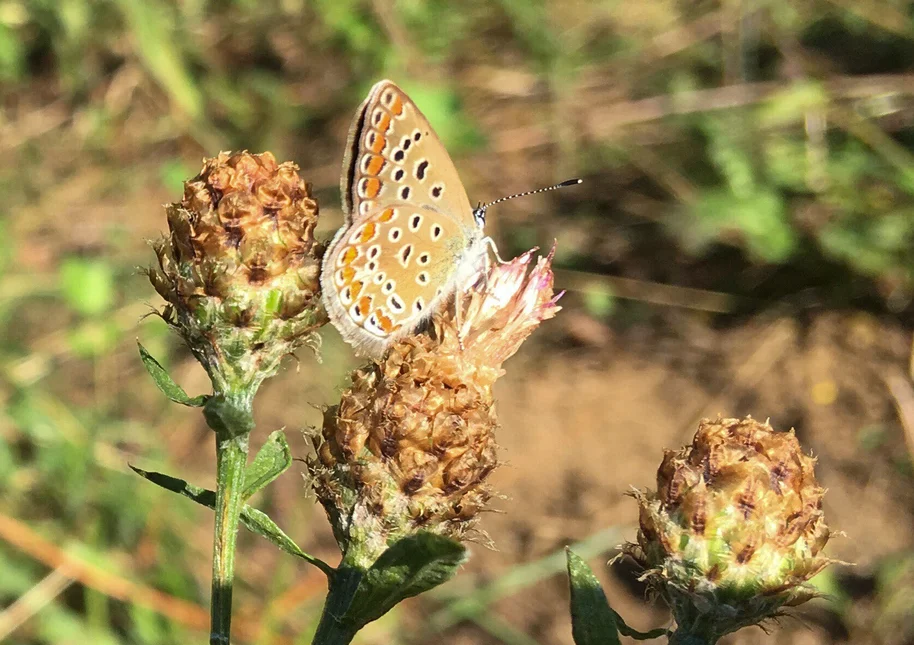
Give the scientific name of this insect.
Polyommatus icarus
